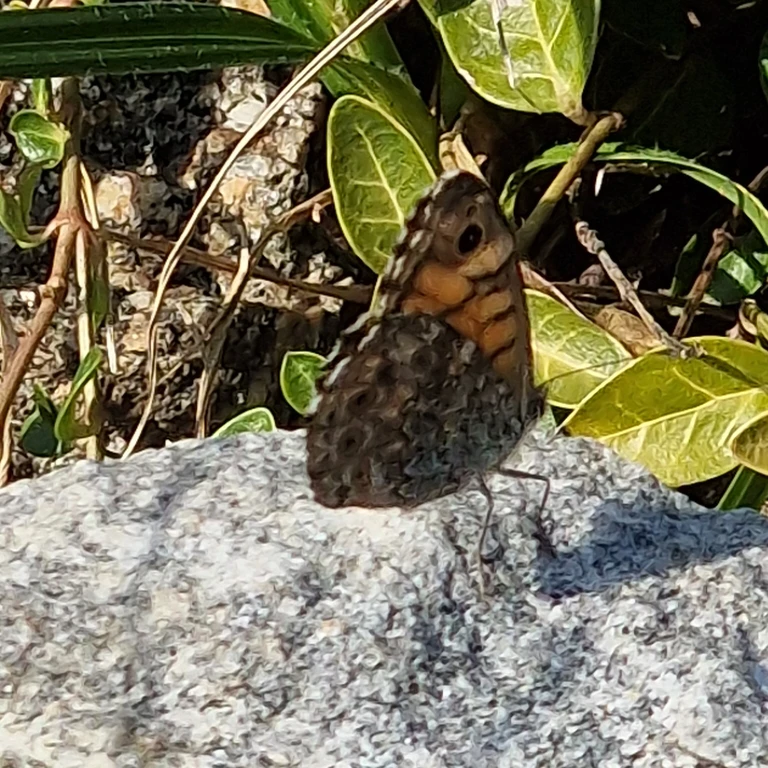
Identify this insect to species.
Lasiommata megera (also Pararge megera)
